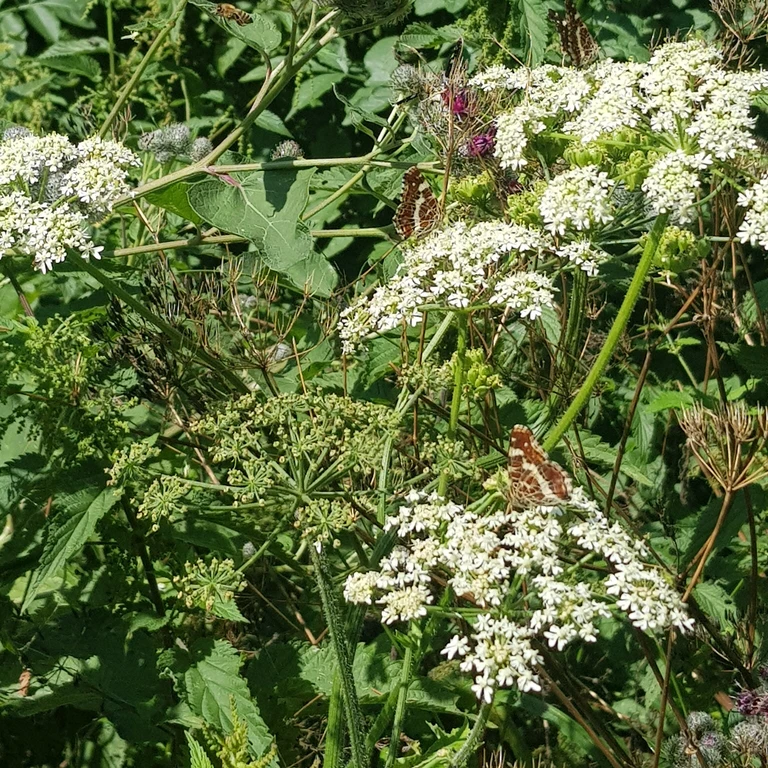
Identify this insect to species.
Araschnia levana
